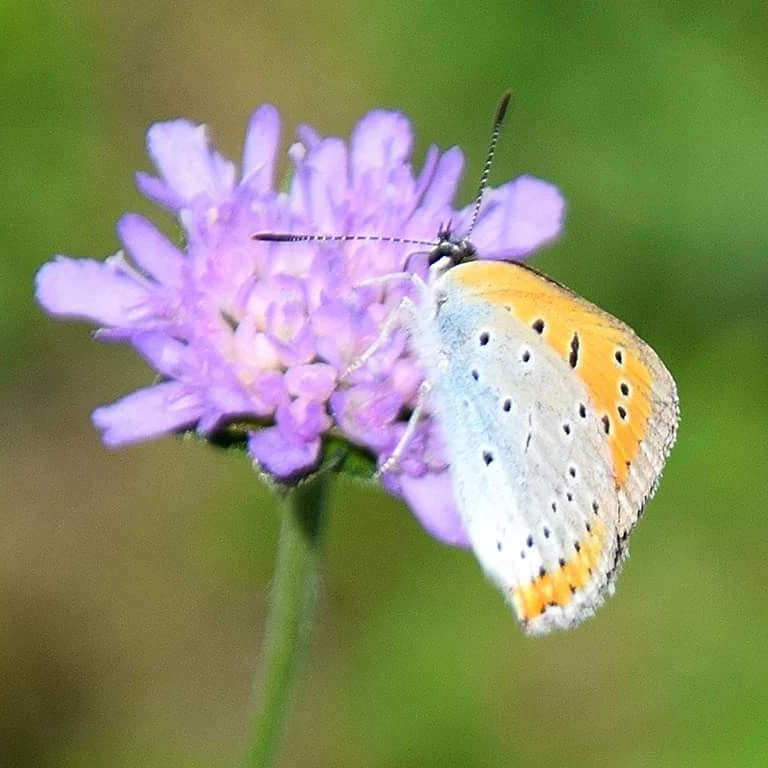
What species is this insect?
Lycaena dispar
